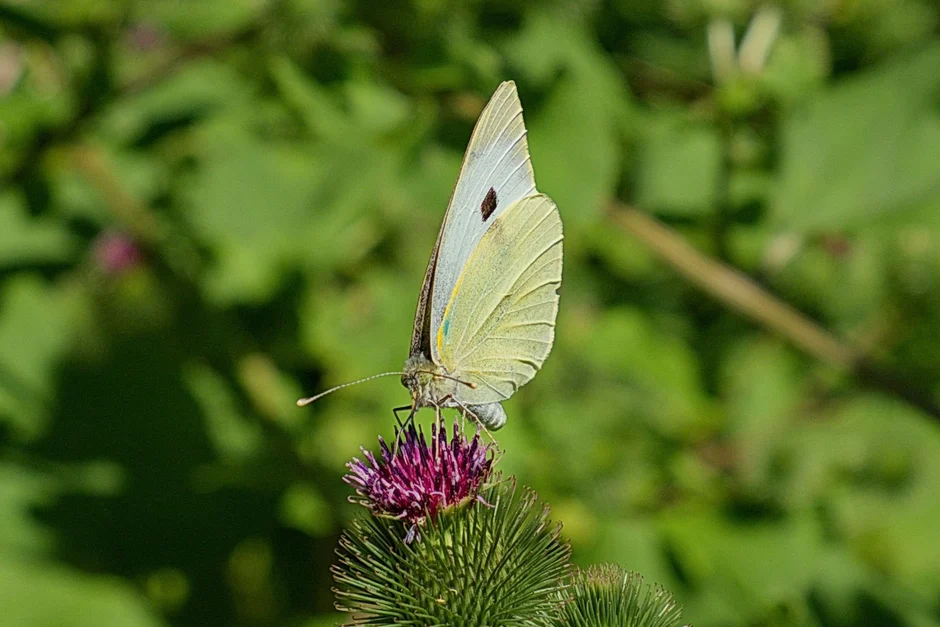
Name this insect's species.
Pieris brassicae
